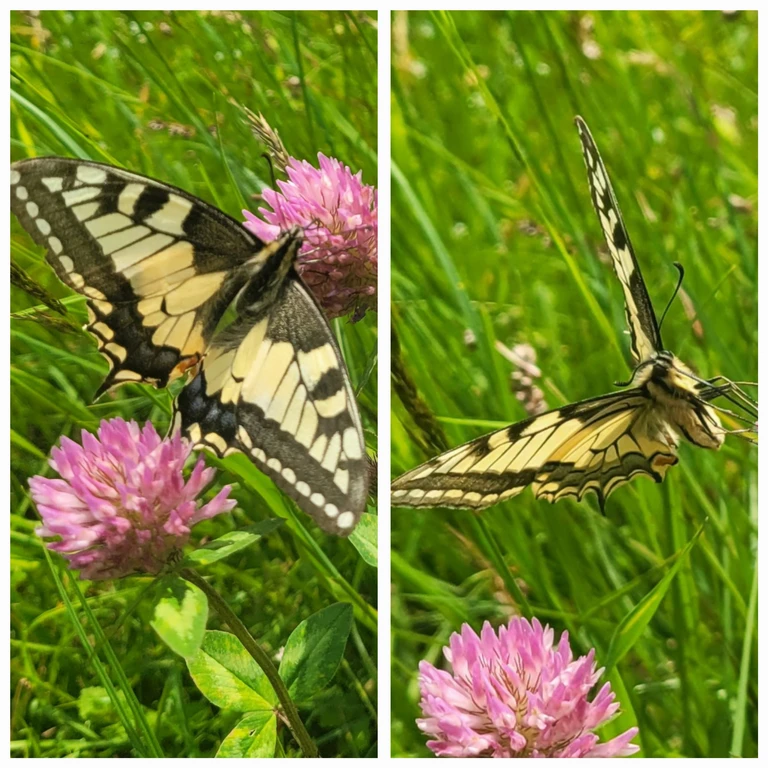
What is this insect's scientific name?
Papilio machaon
